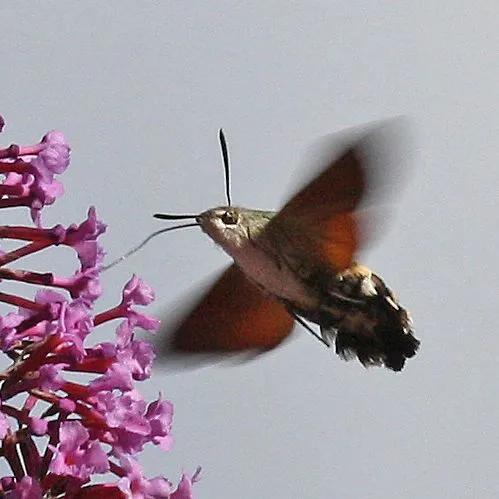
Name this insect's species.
Macroglossum stellatarum
